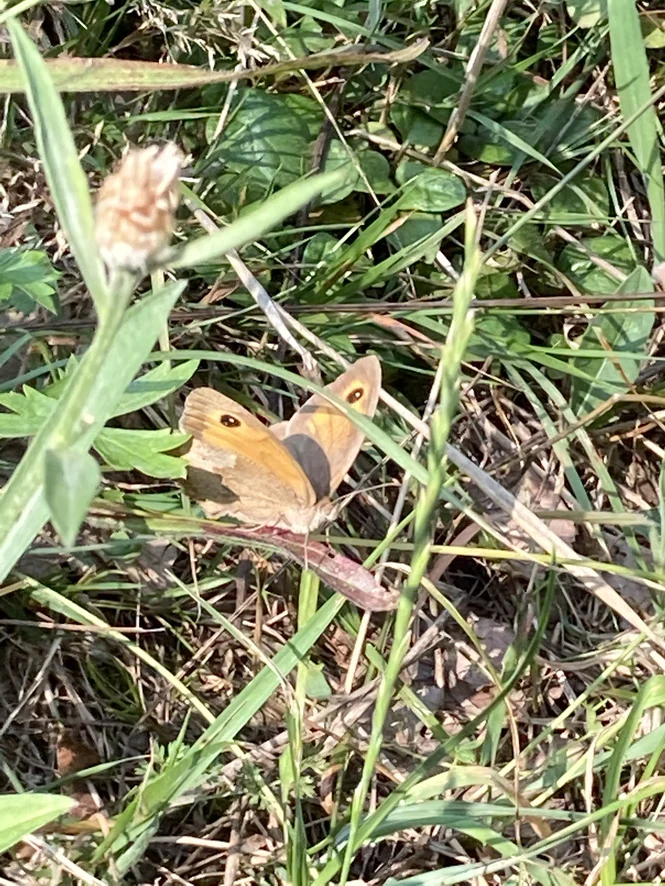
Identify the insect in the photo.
Maniola jurtina
